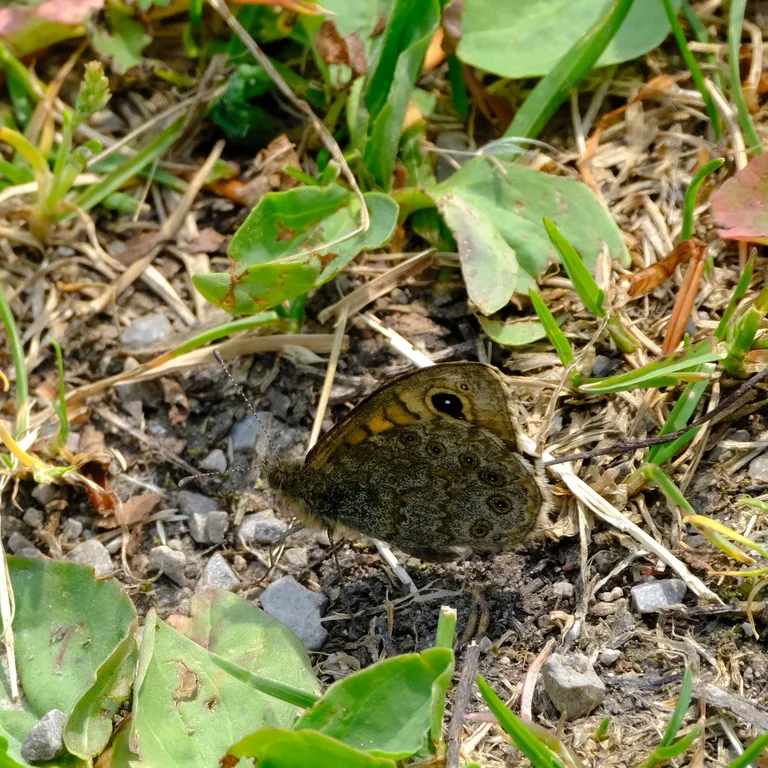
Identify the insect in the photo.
Lasiommata megera (also Pararge megera)
